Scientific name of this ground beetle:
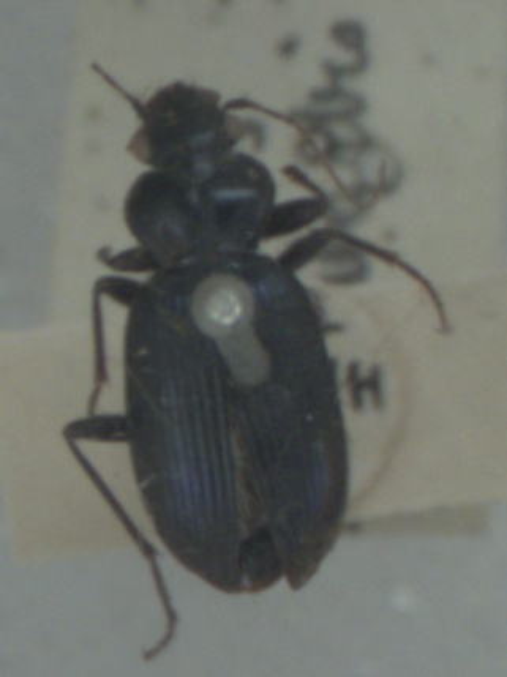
Leistus fulvibarbis
